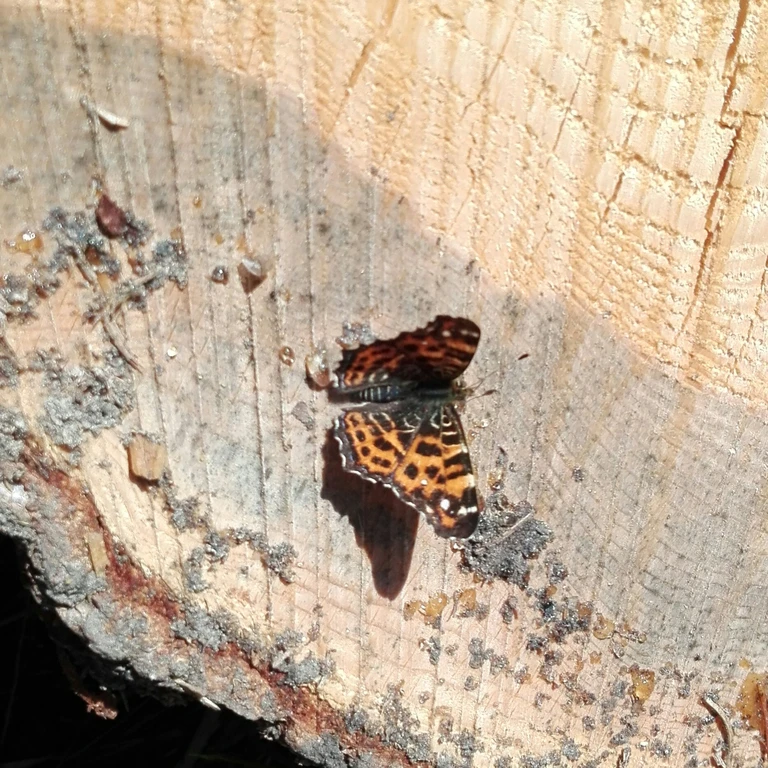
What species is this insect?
Araschnia levana
